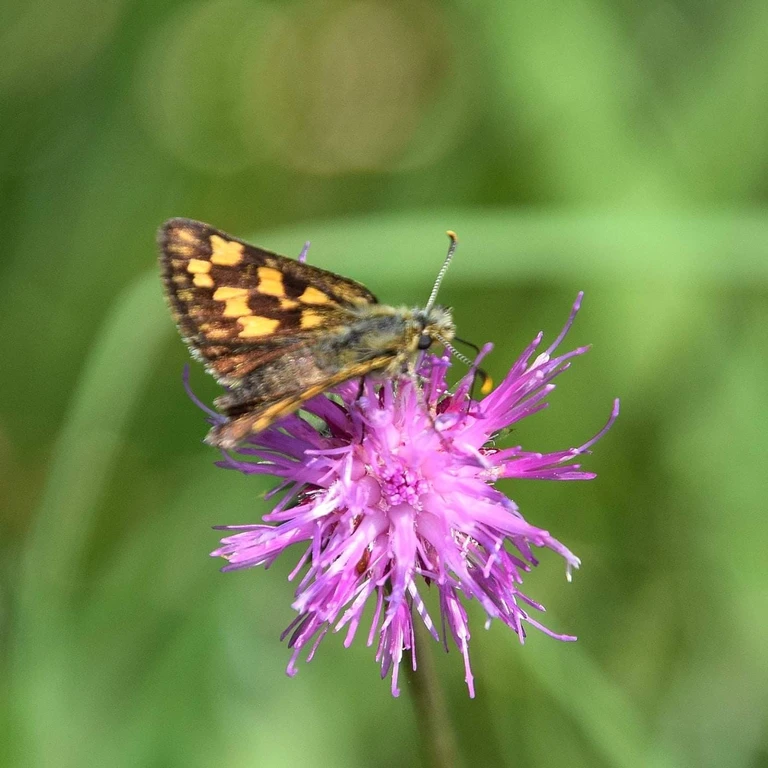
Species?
Carterocephalus palaemon
